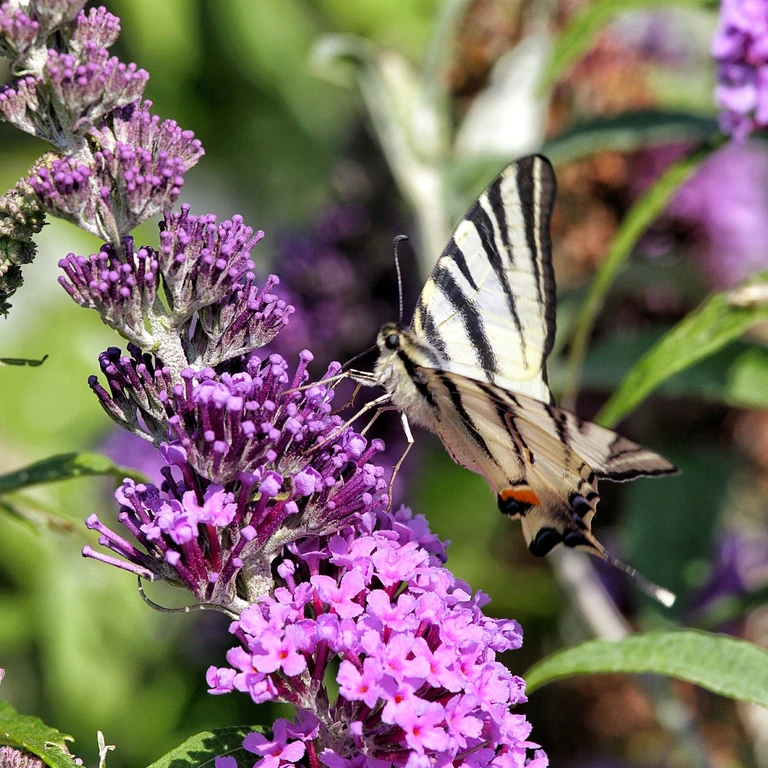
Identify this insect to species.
Iphiclides podalirius
